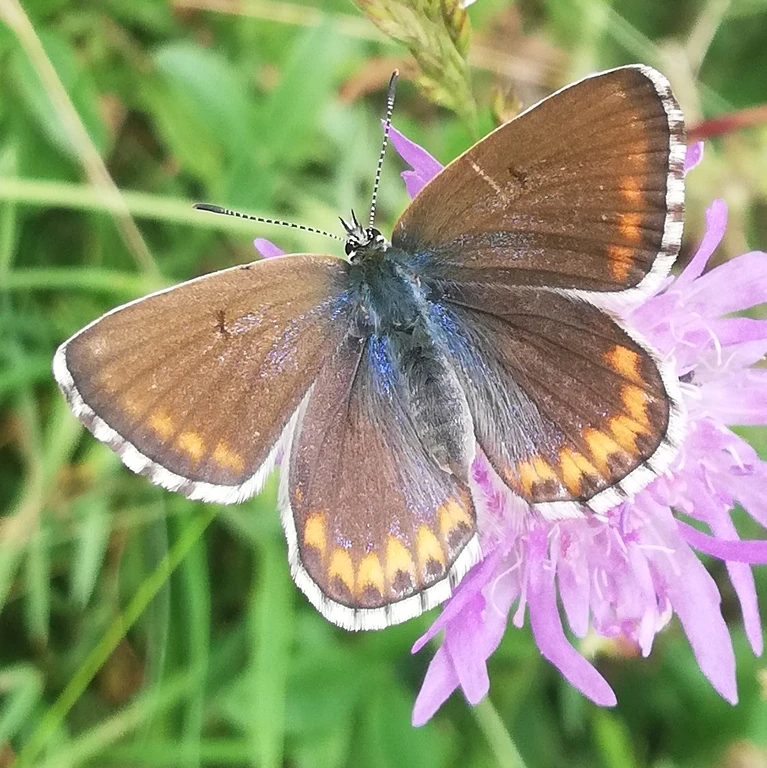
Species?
Lysandra bellargus
